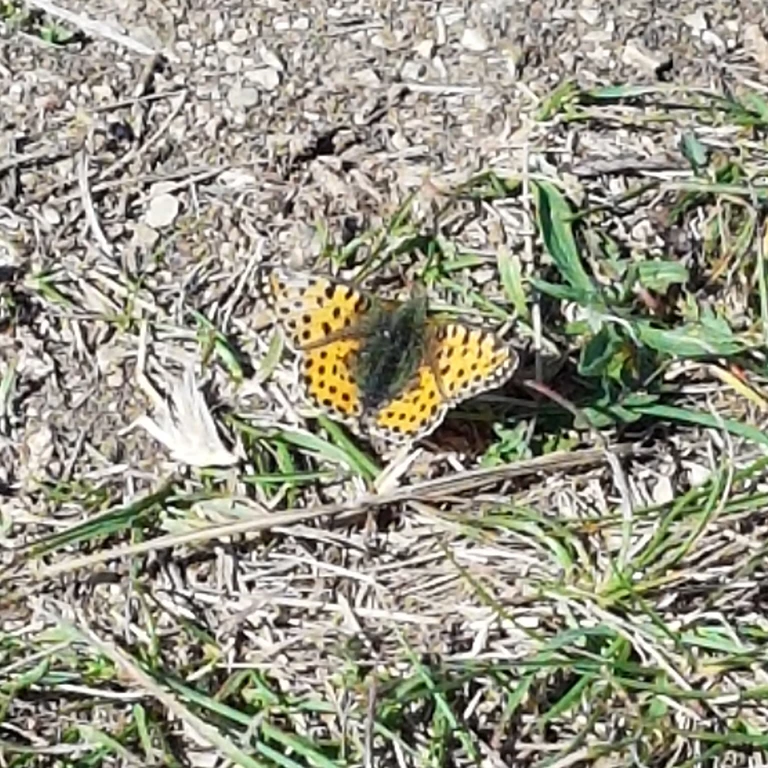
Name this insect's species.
Issoria lathonia
